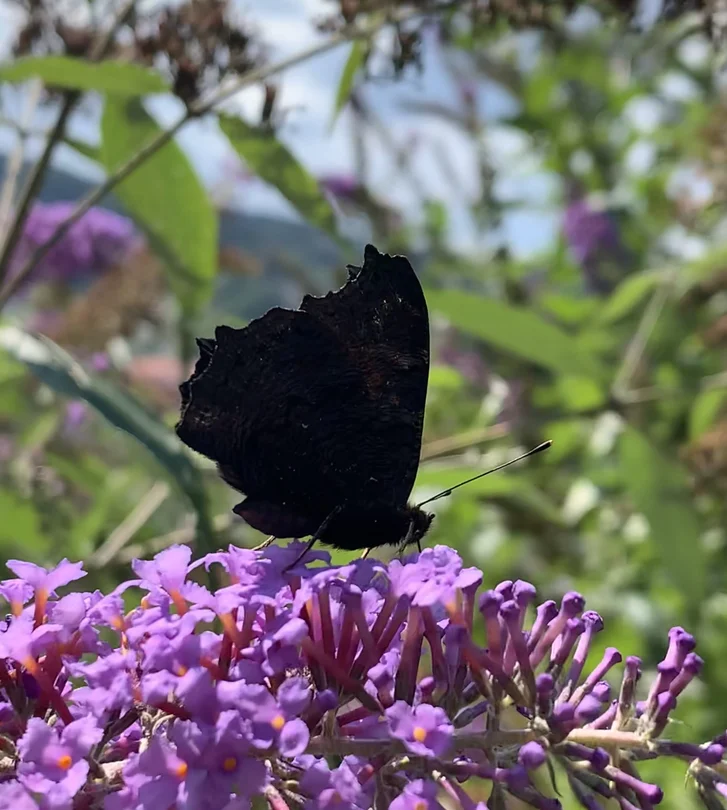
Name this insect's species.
Aglais io
